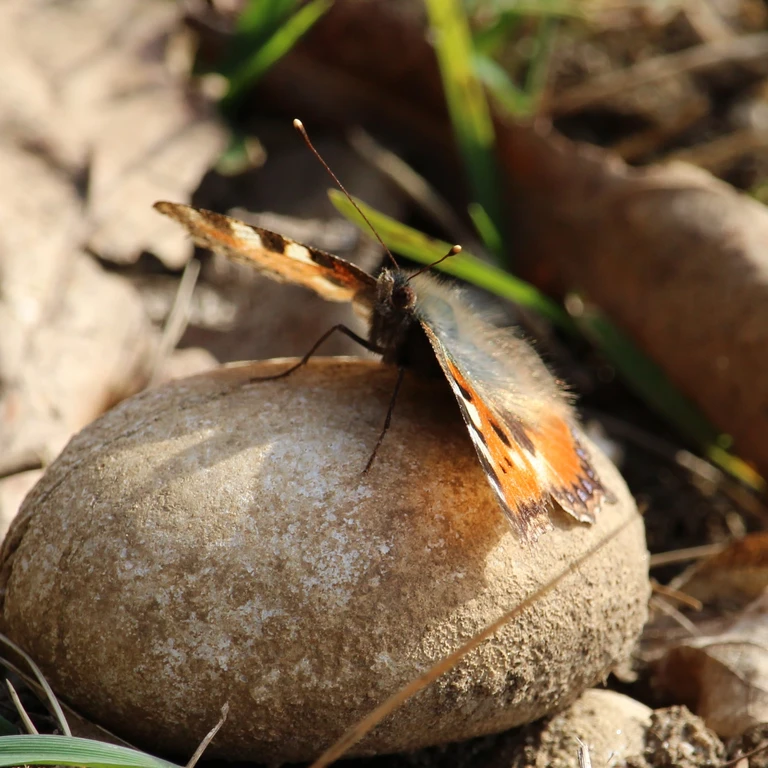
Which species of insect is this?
Aglais urticae
